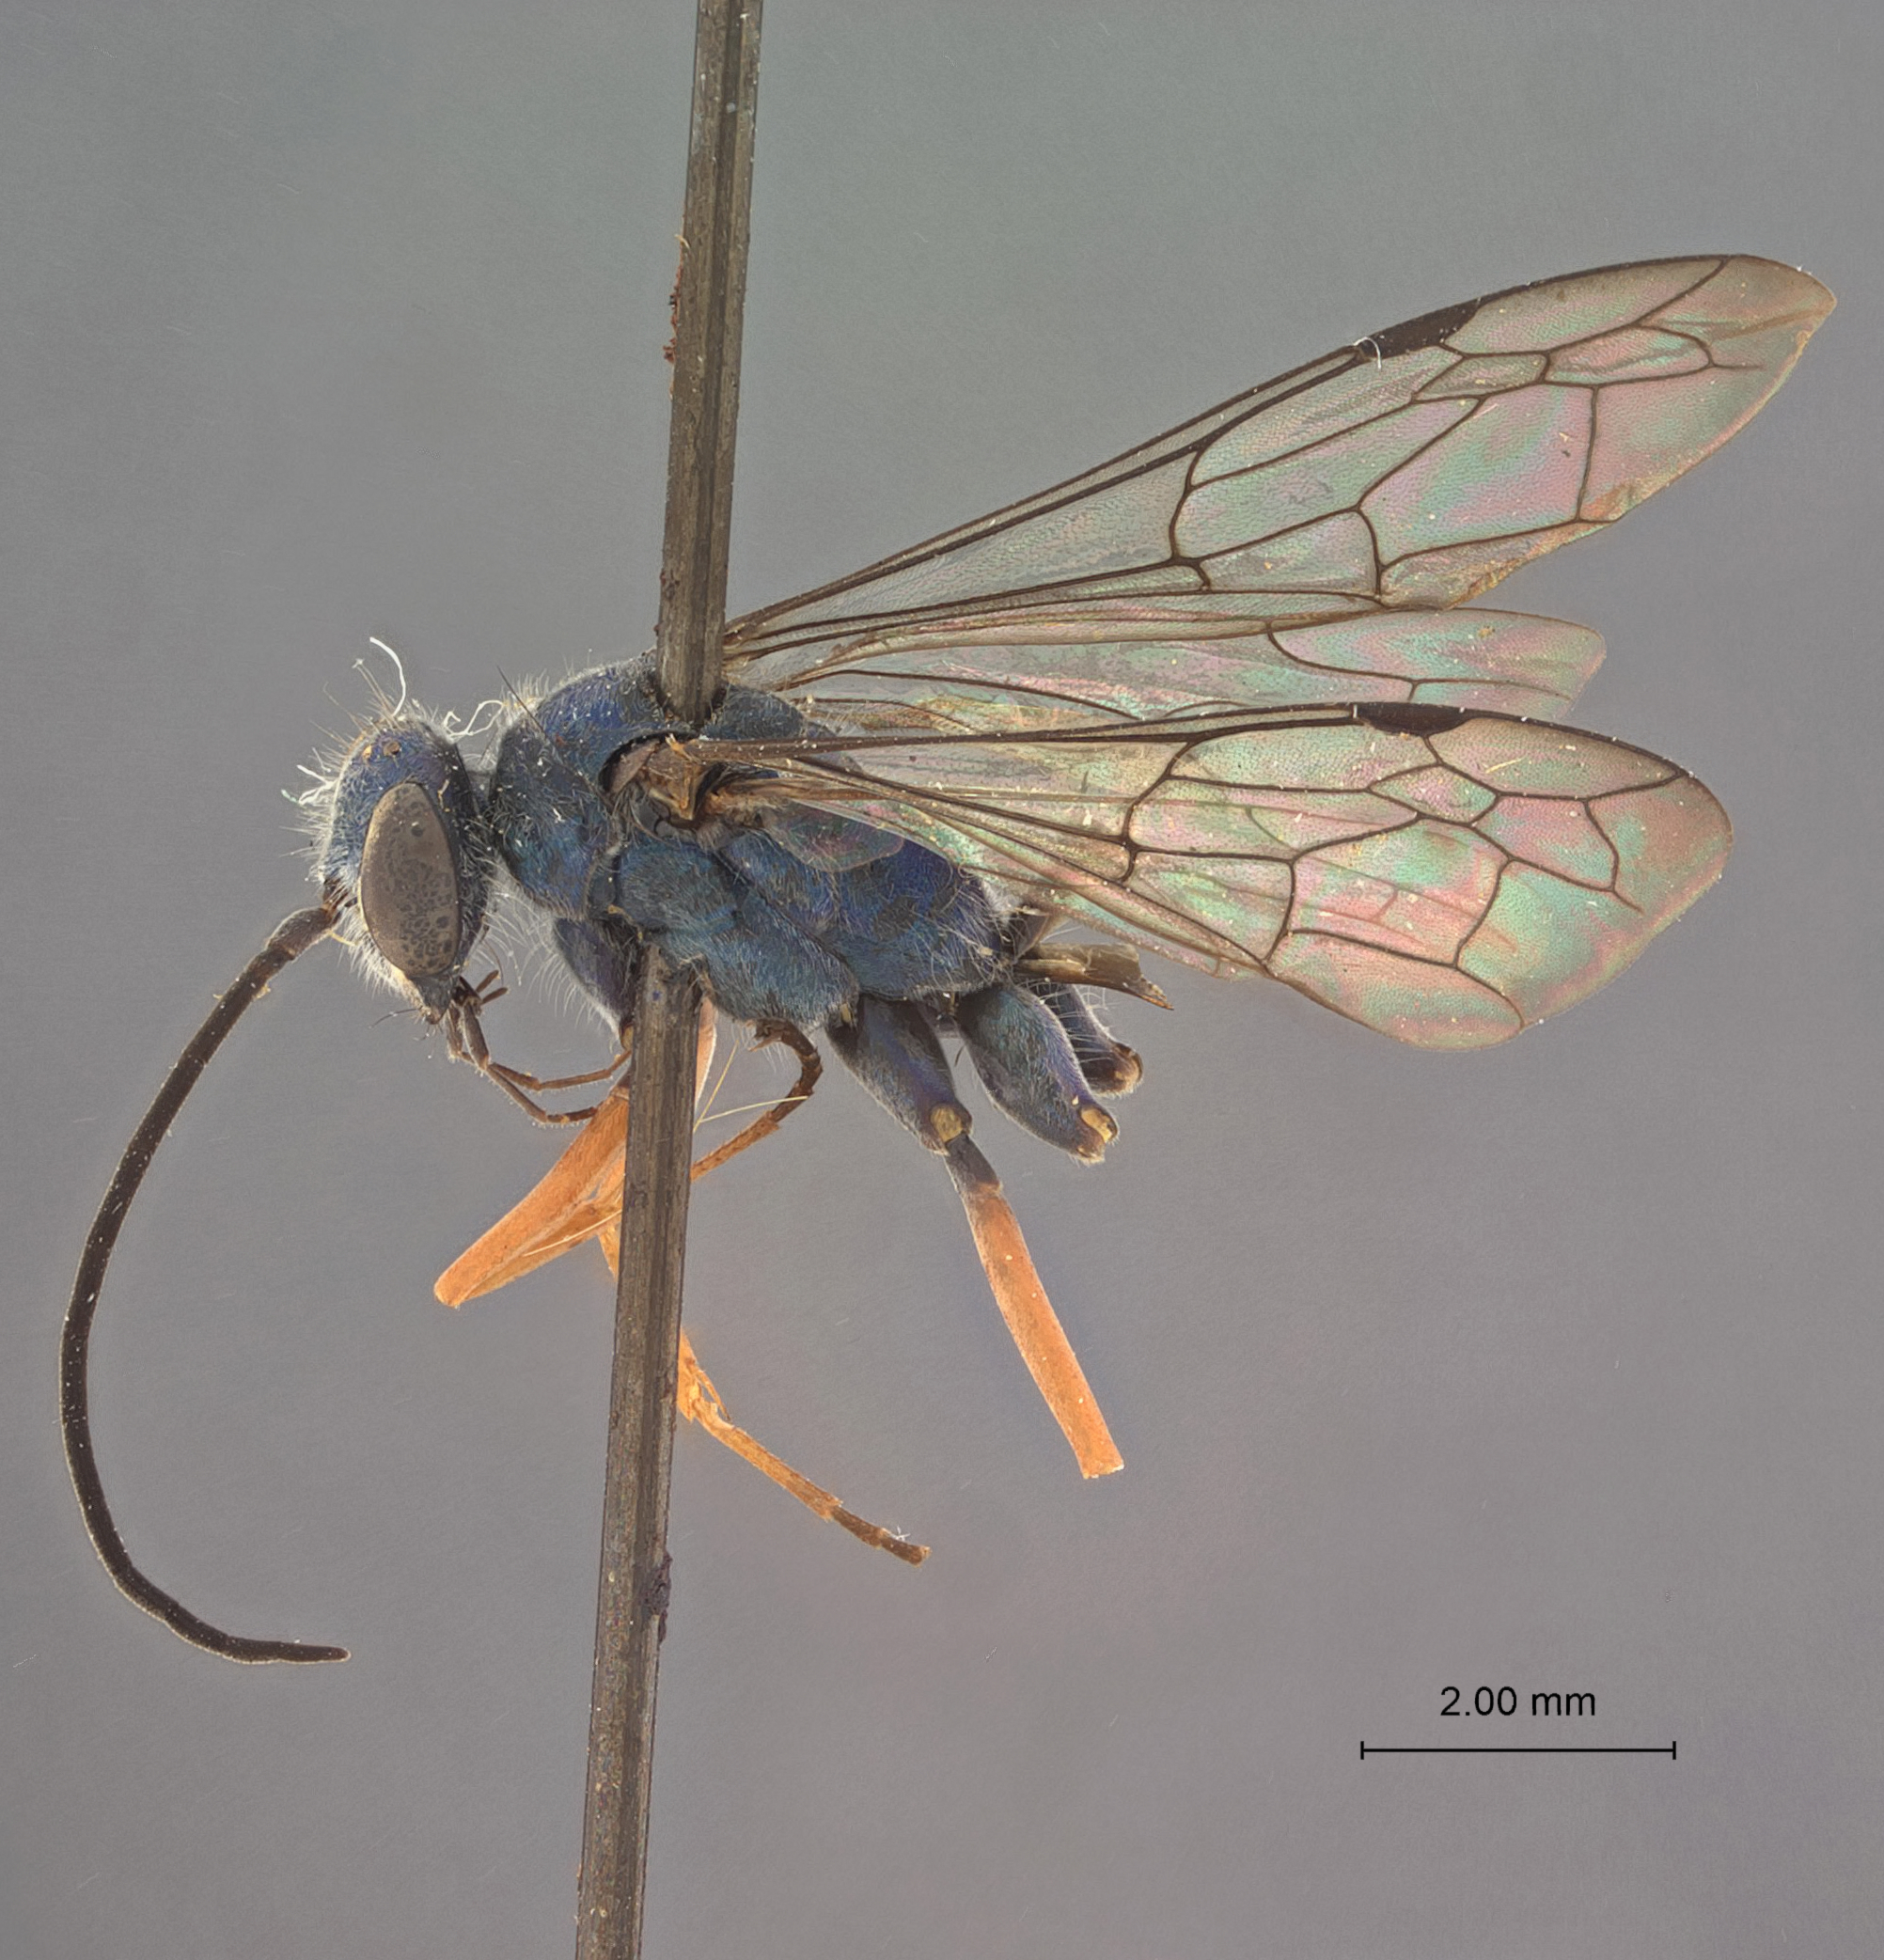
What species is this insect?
Auplopus amoenus
